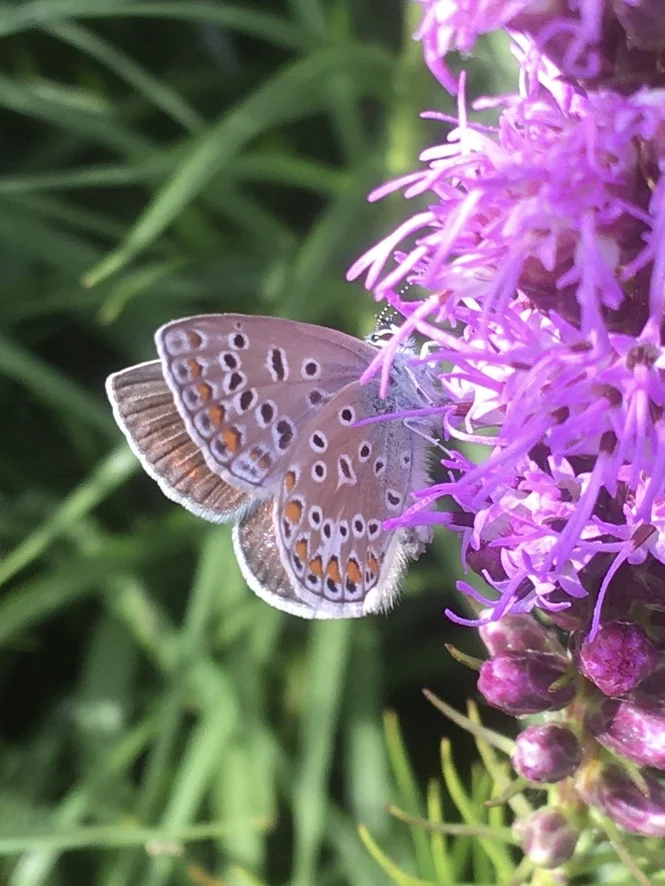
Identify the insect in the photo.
Polyommatus icarus
